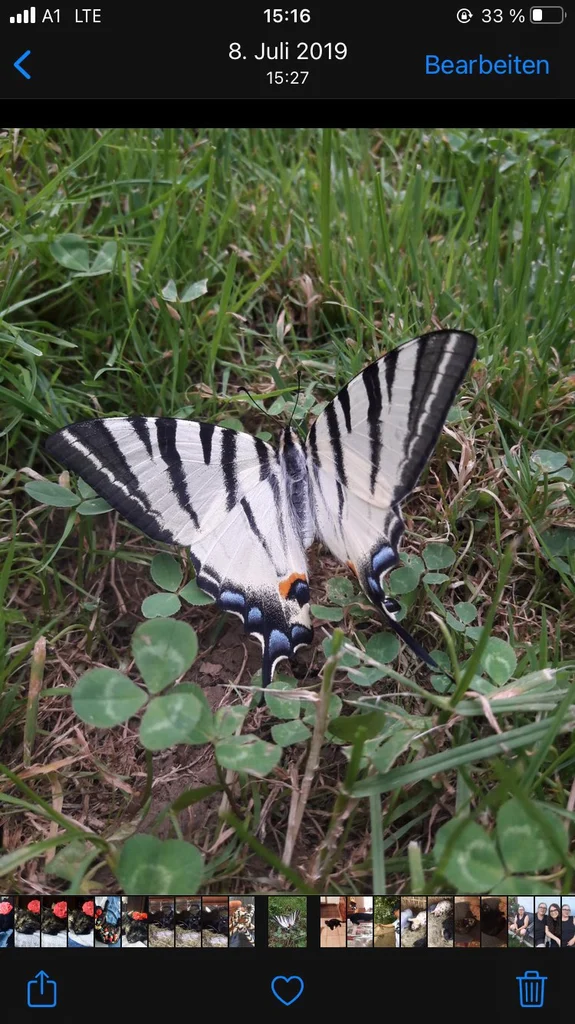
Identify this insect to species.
Iphiclides podalirius
